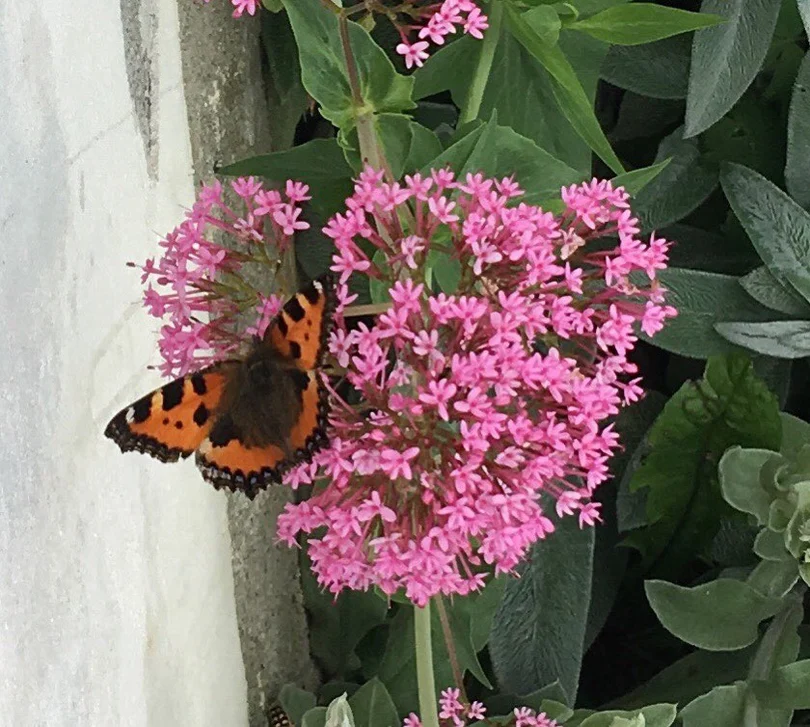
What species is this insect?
Aglais urticae
